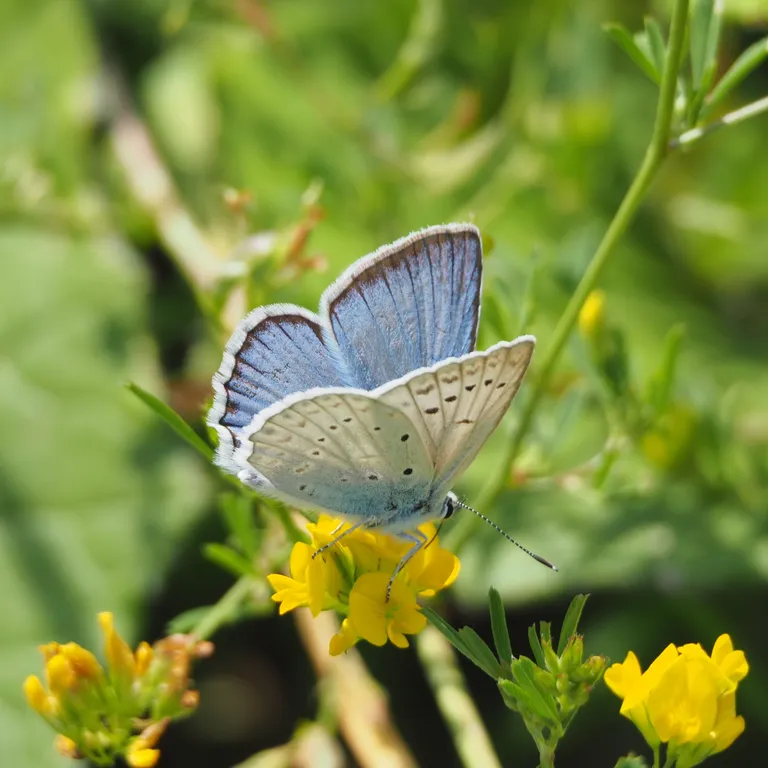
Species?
Polyommatus daphnis
